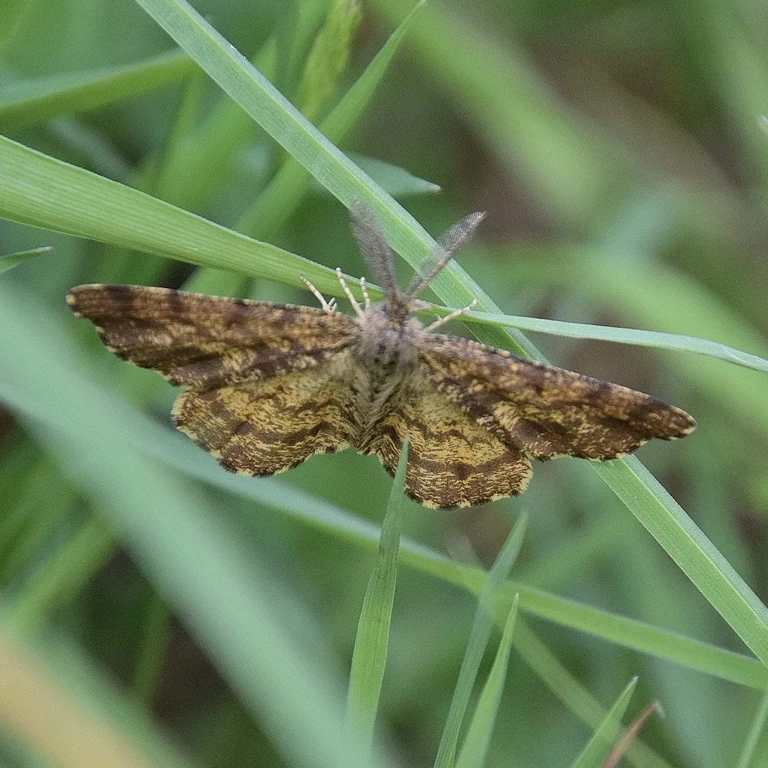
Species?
Ematurga atomaria
